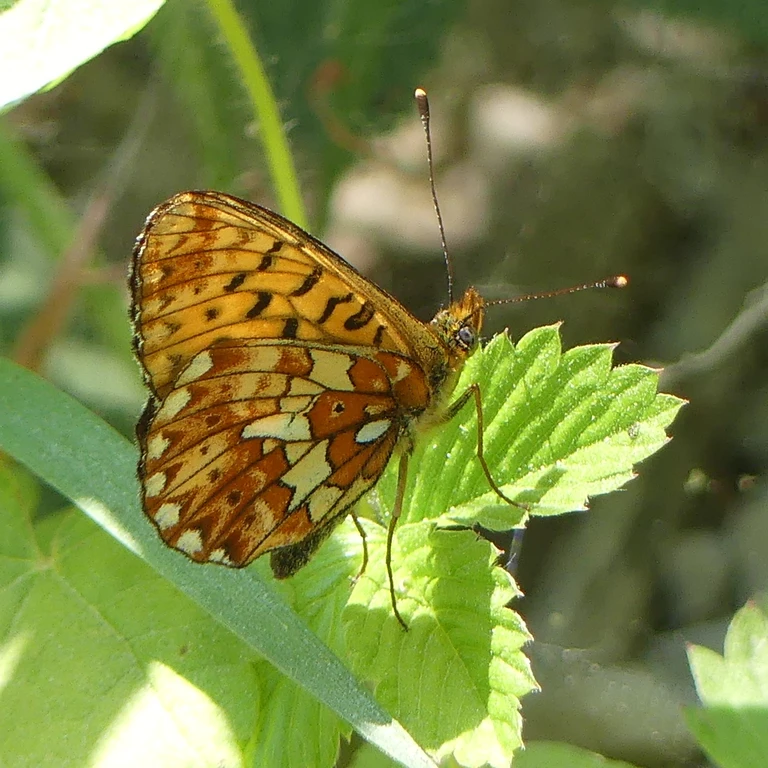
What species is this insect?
Boloria euphrosyne (also Clossiana euphrosyne)
